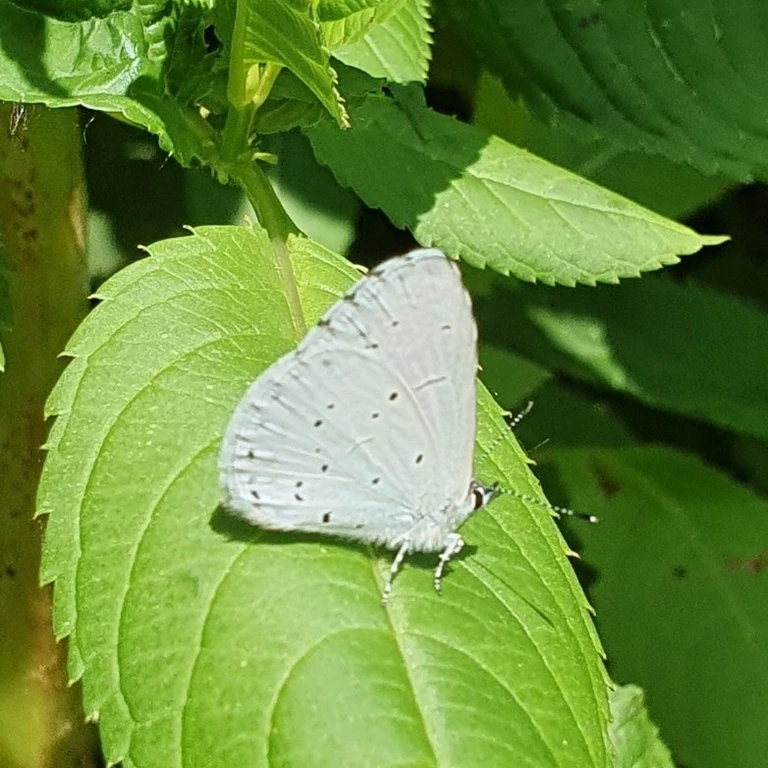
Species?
Celastrina argiolus
